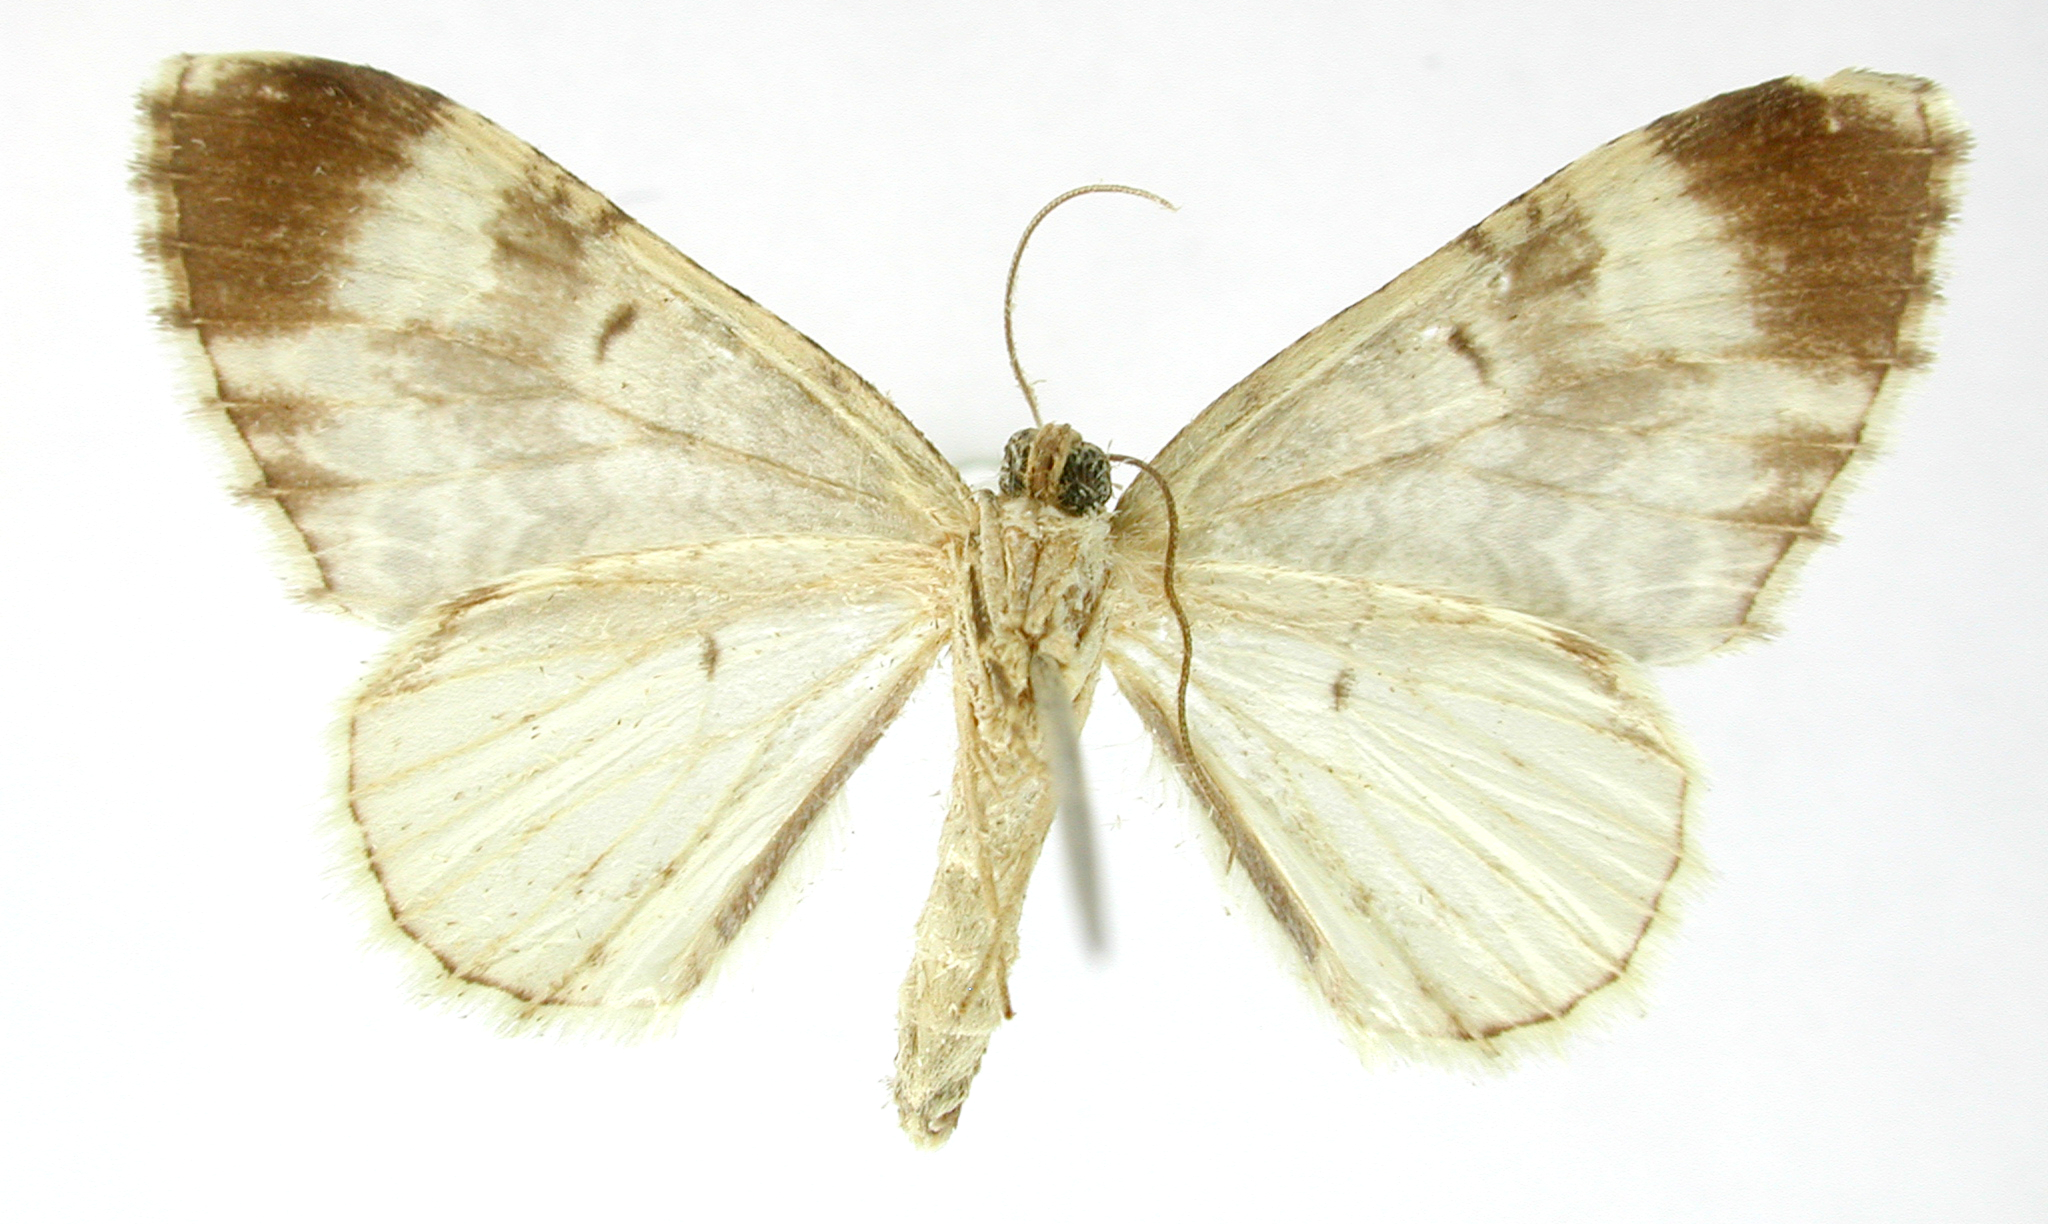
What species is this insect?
Hammaptera cocama
